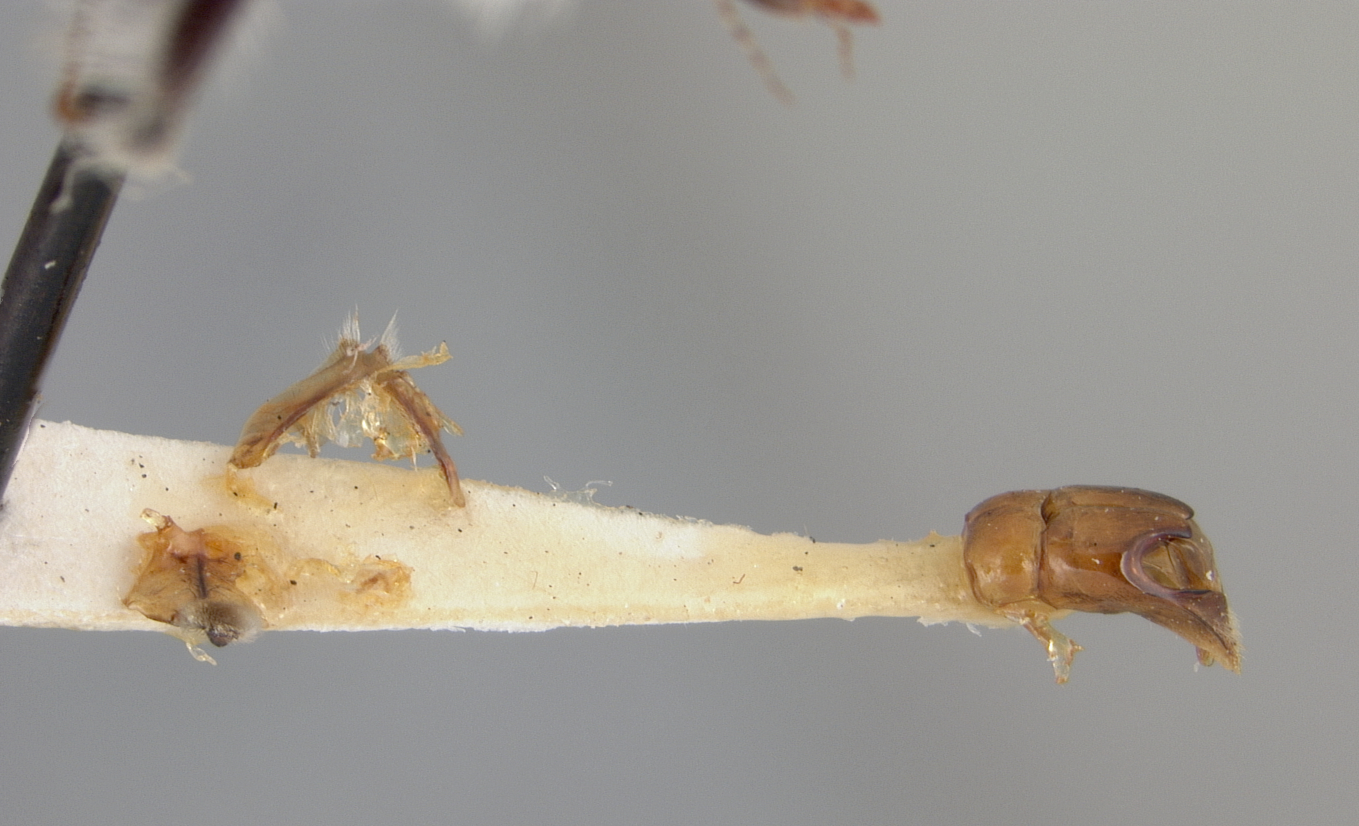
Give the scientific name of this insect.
Andrena electrica
